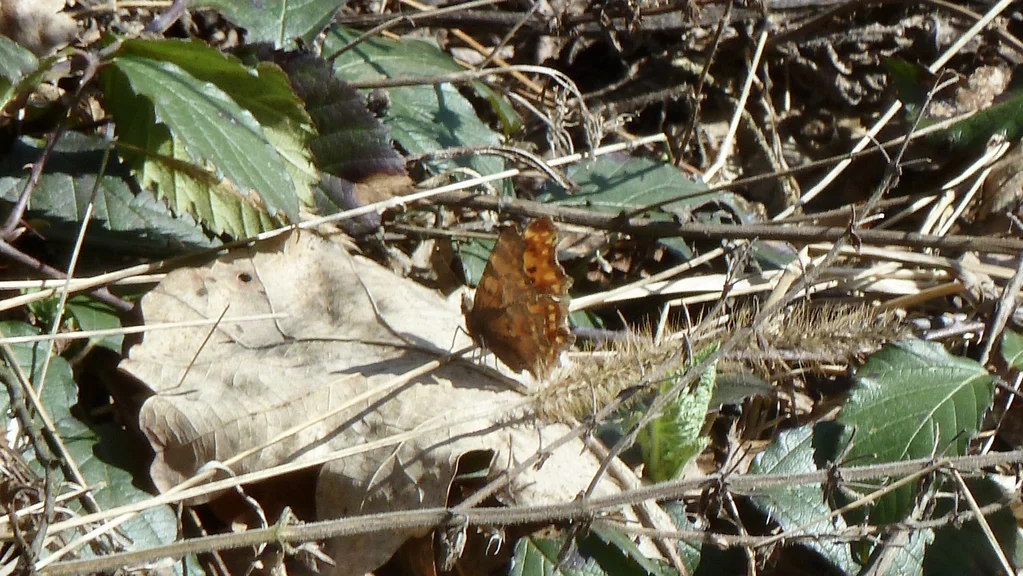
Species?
Polygonia c-album
